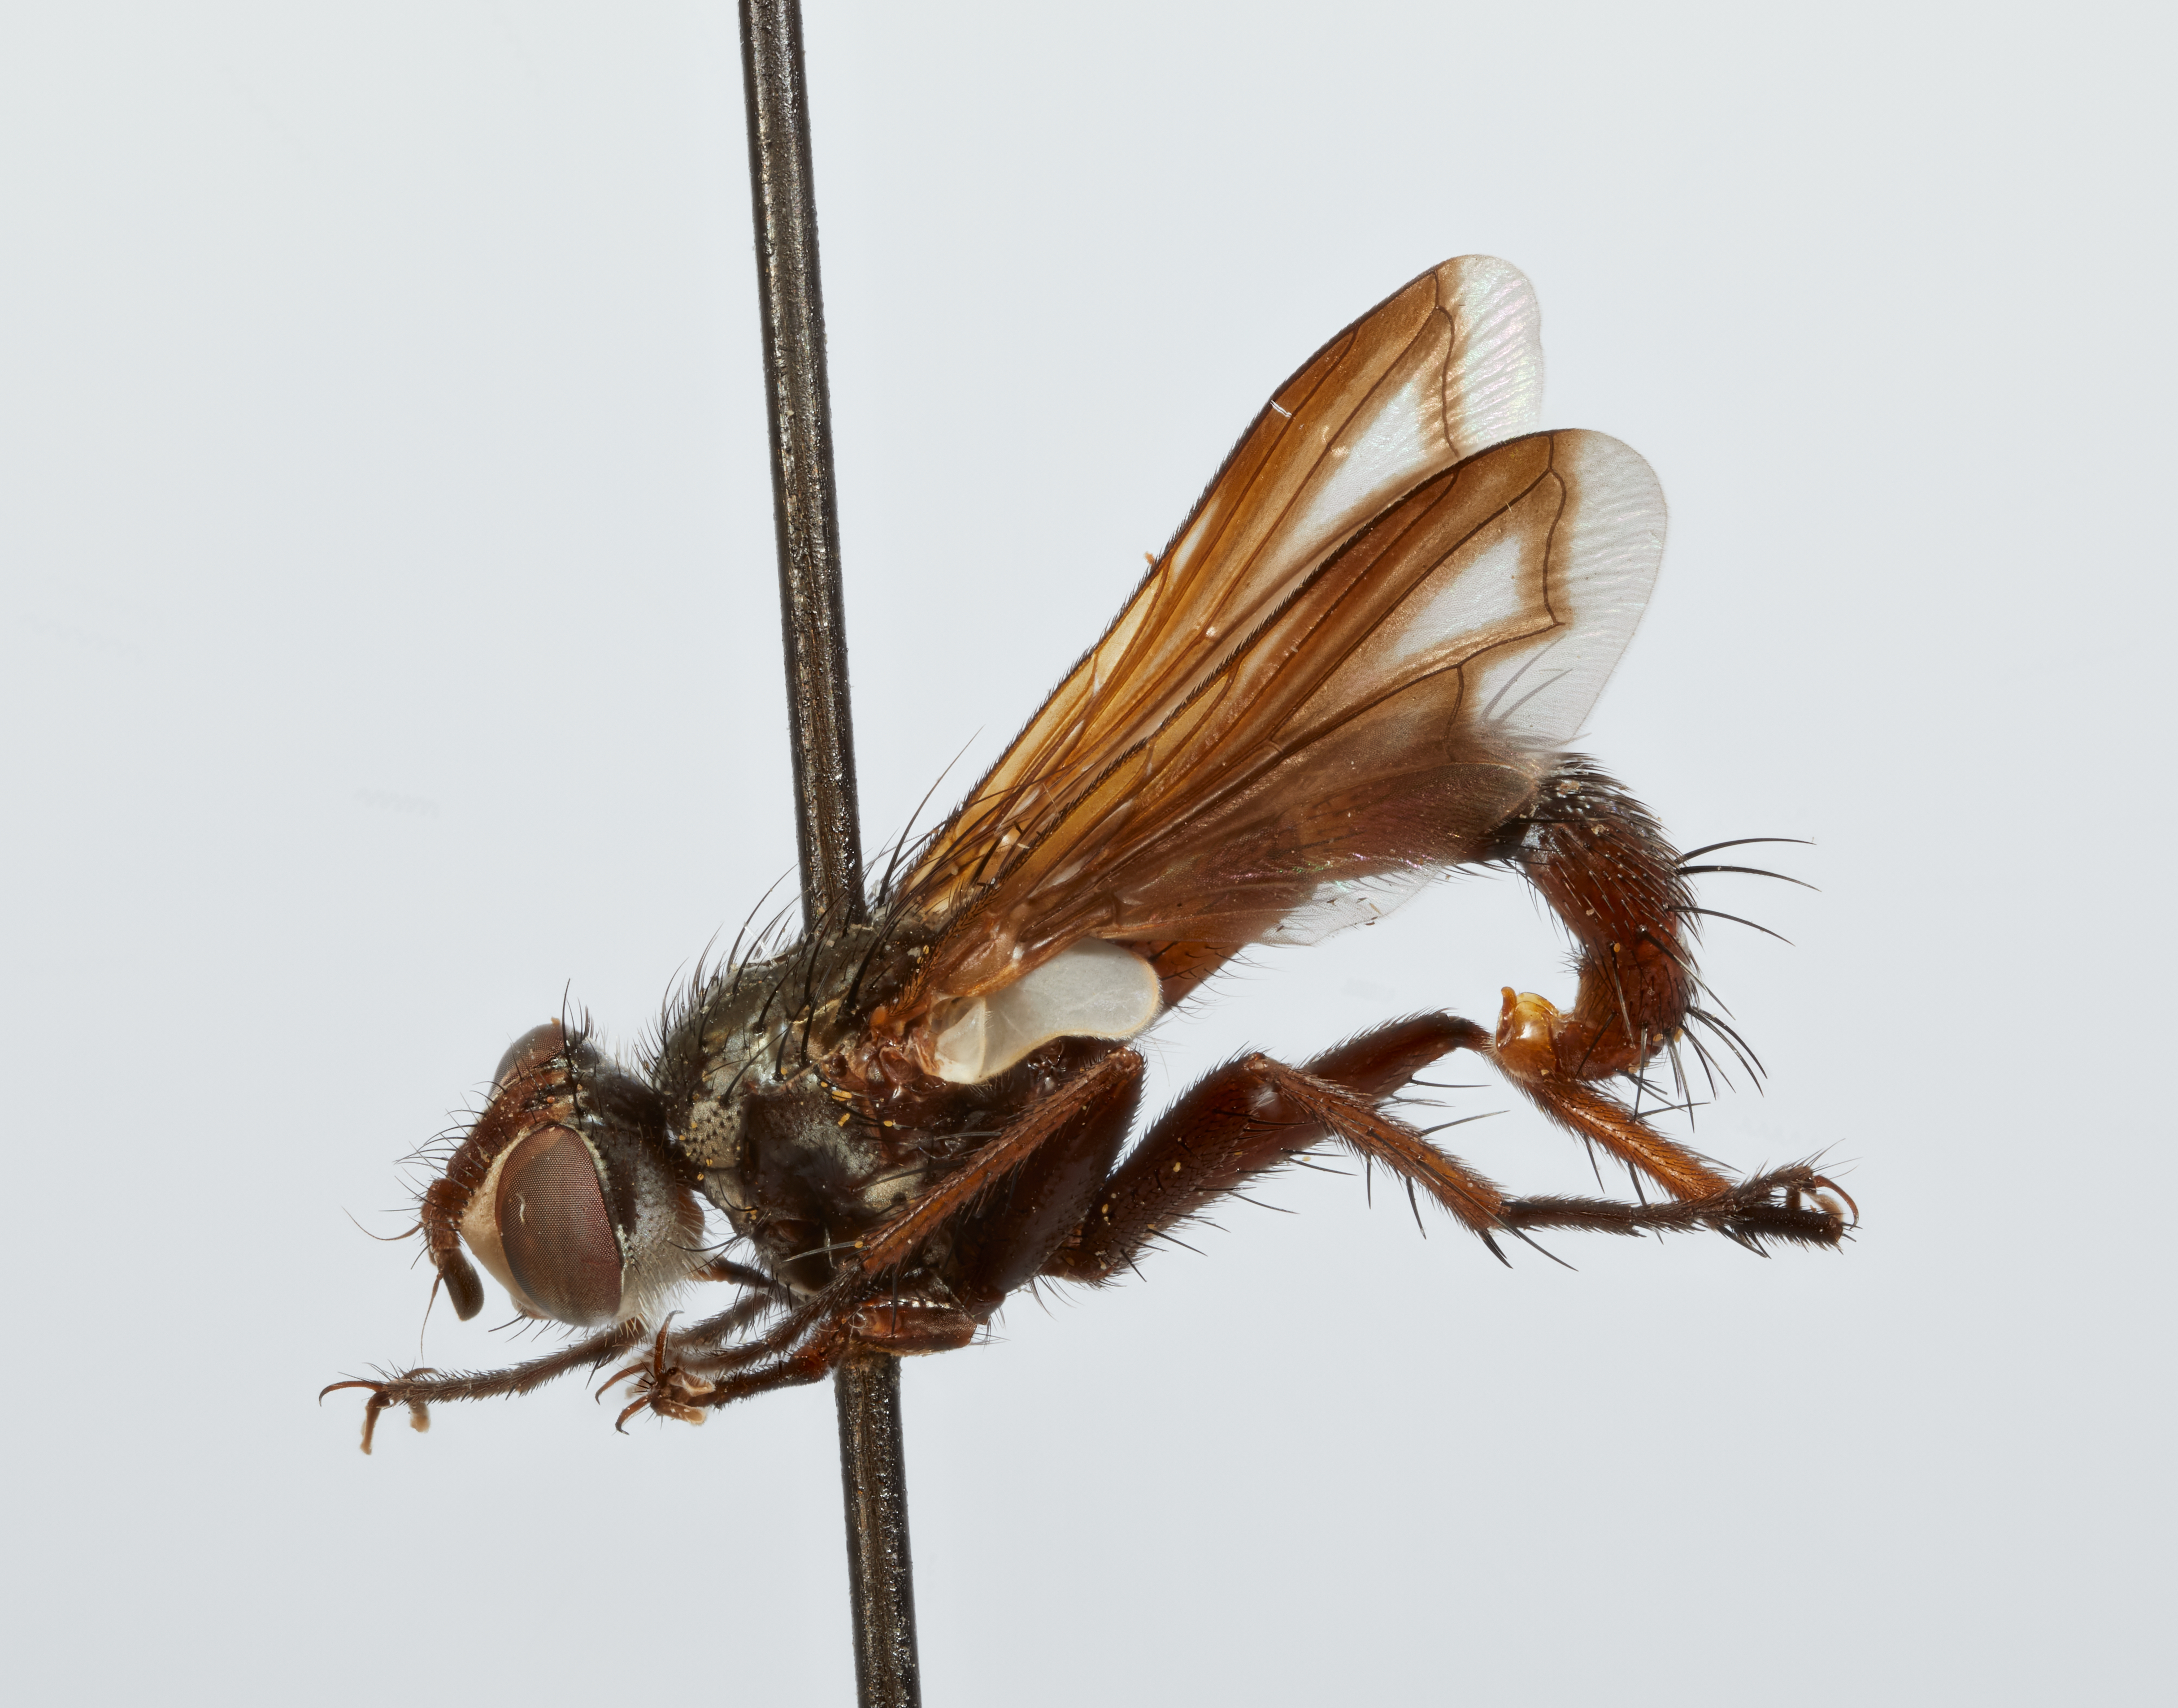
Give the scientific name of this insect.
Cylindromyia limbata
